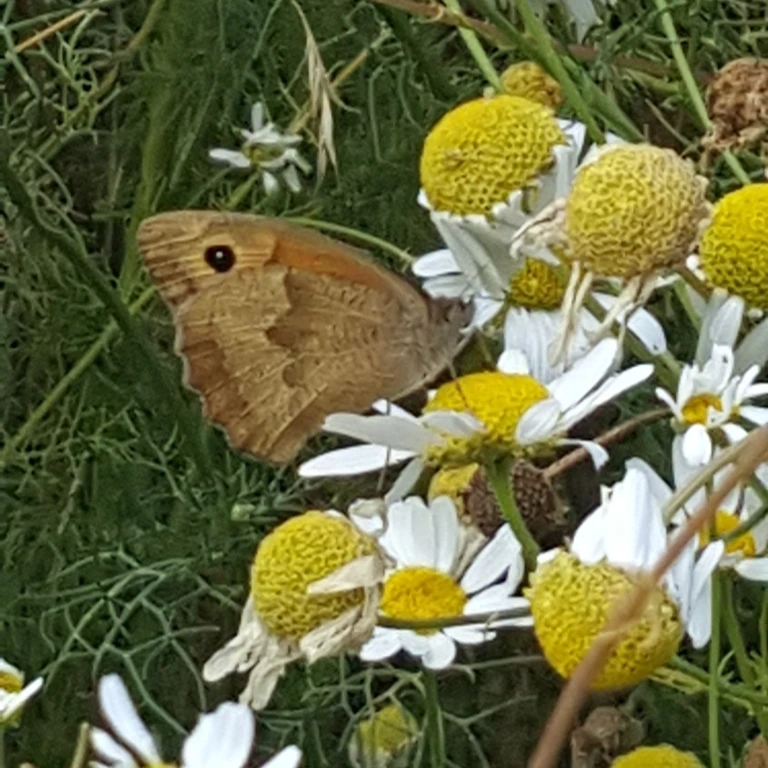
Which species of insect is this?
Maniola jurtina
